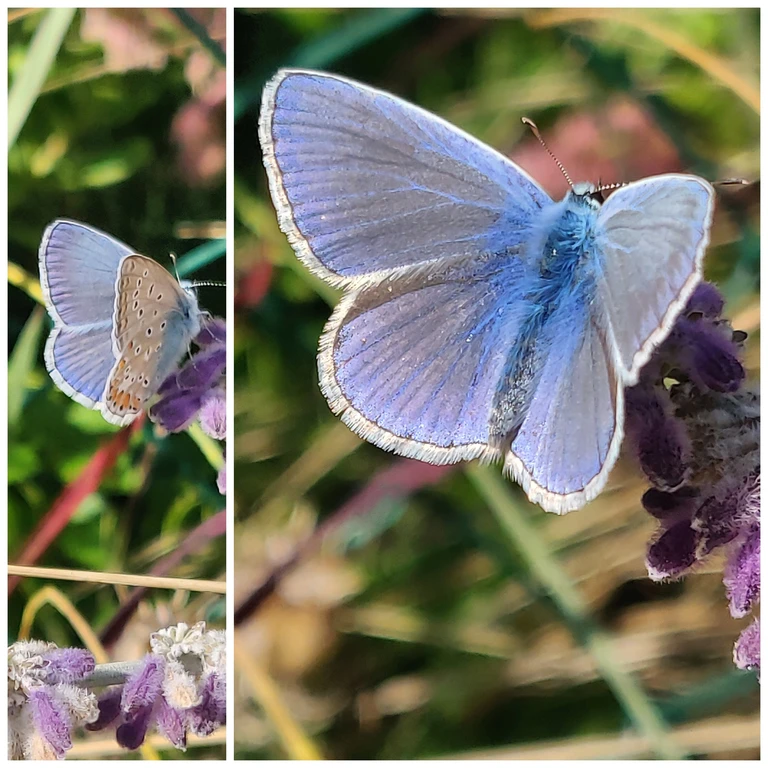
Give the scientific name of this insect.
Polyommatus icarus
